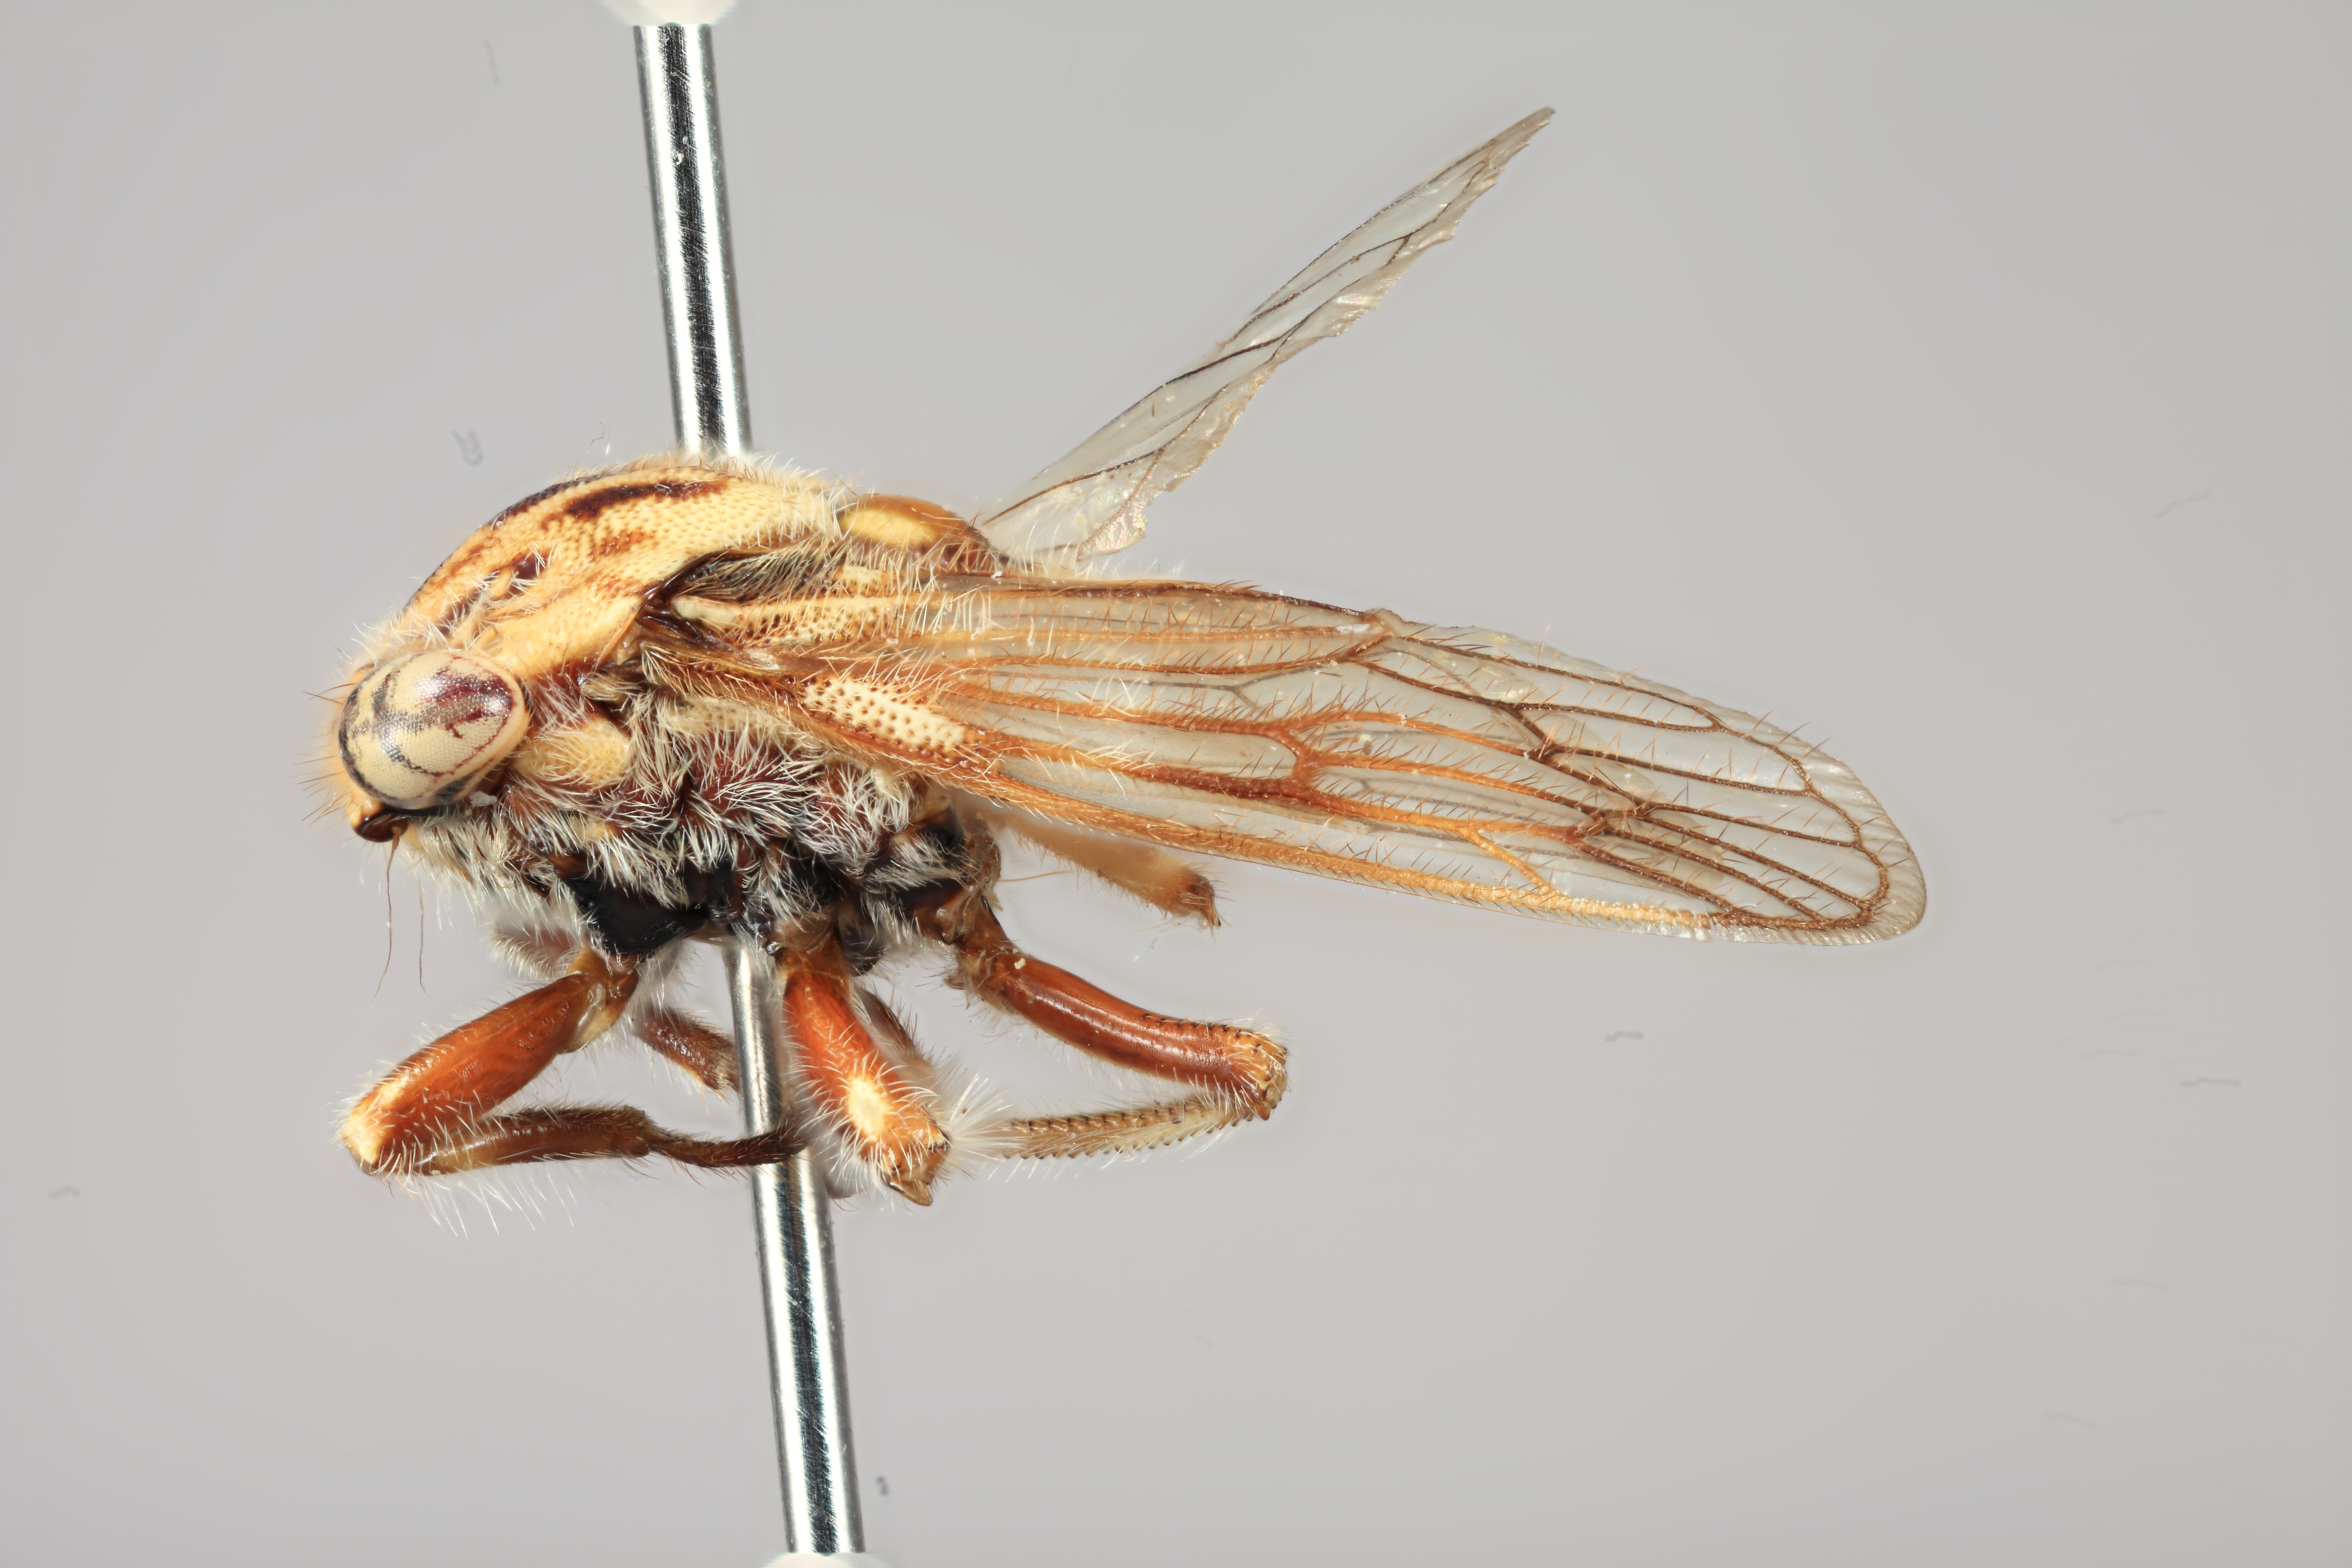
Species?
Nicomia inscripta
